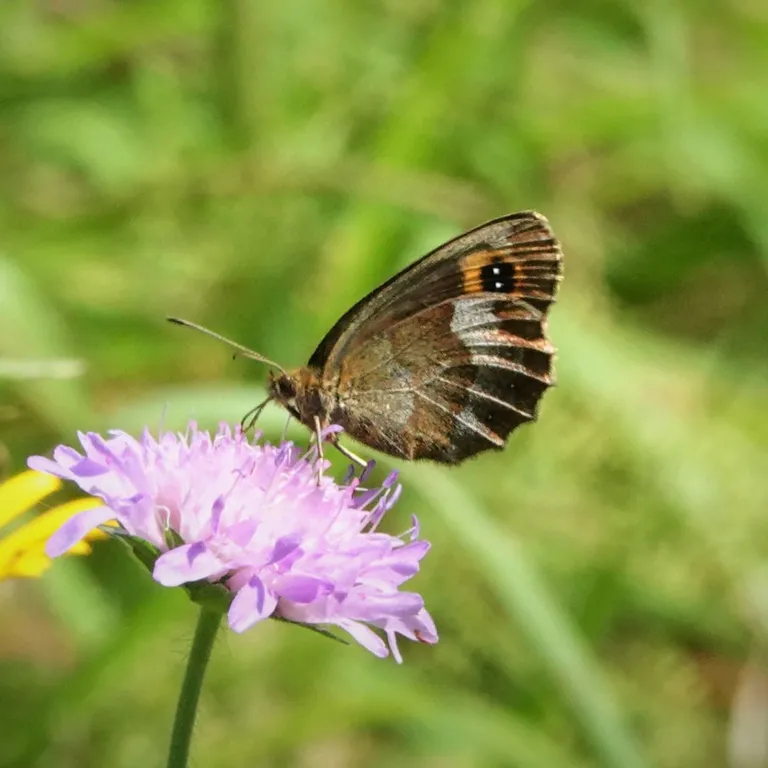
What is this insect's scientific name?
Erebia aethiops
